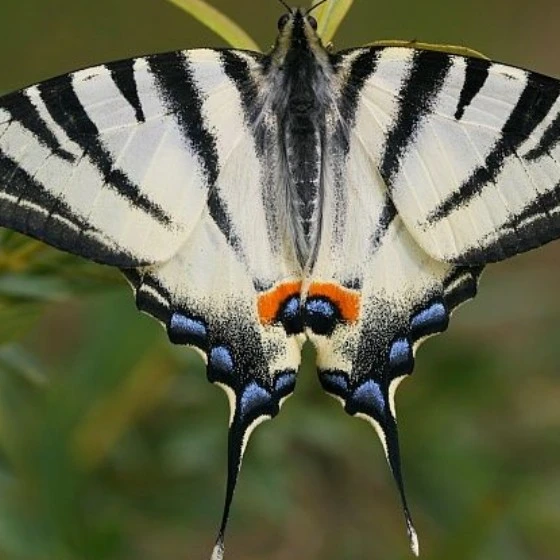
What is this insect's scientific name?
Iphiclides podalirius
